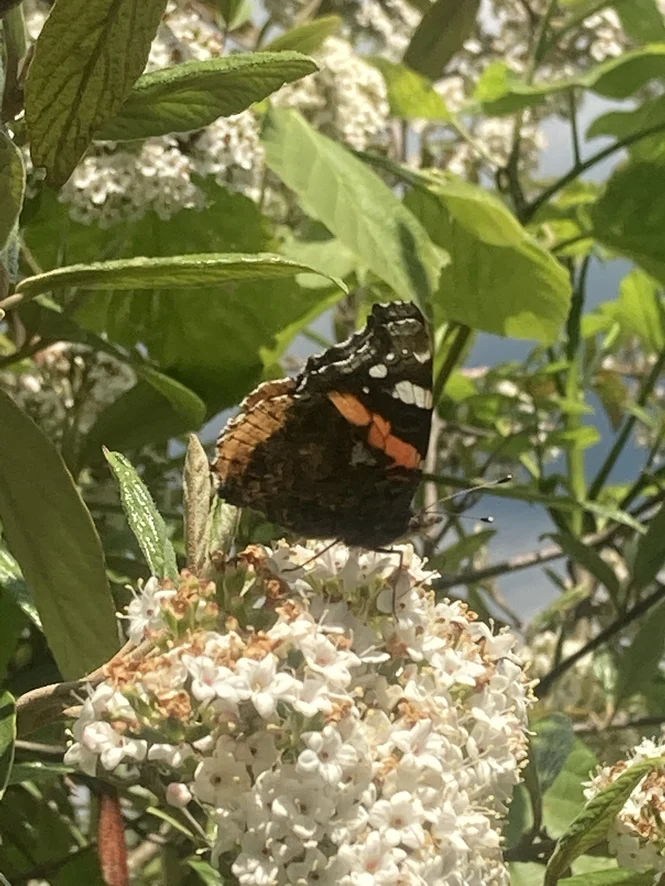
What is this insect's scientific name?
Vanessa atalanta
